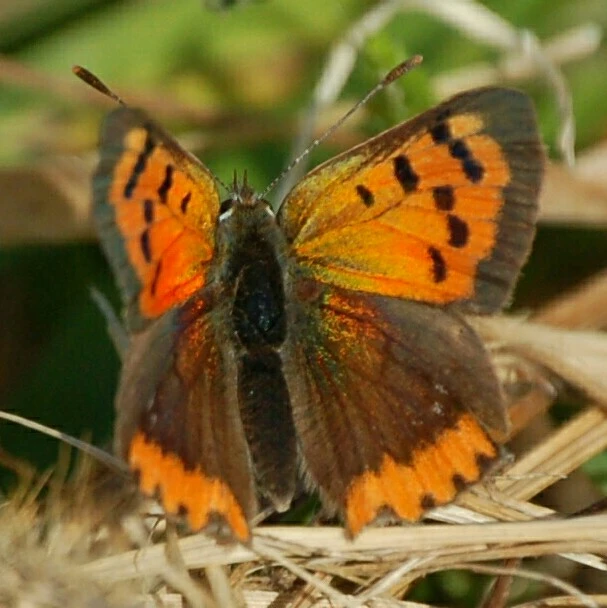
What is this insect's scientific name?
Lycaena phlaeas
